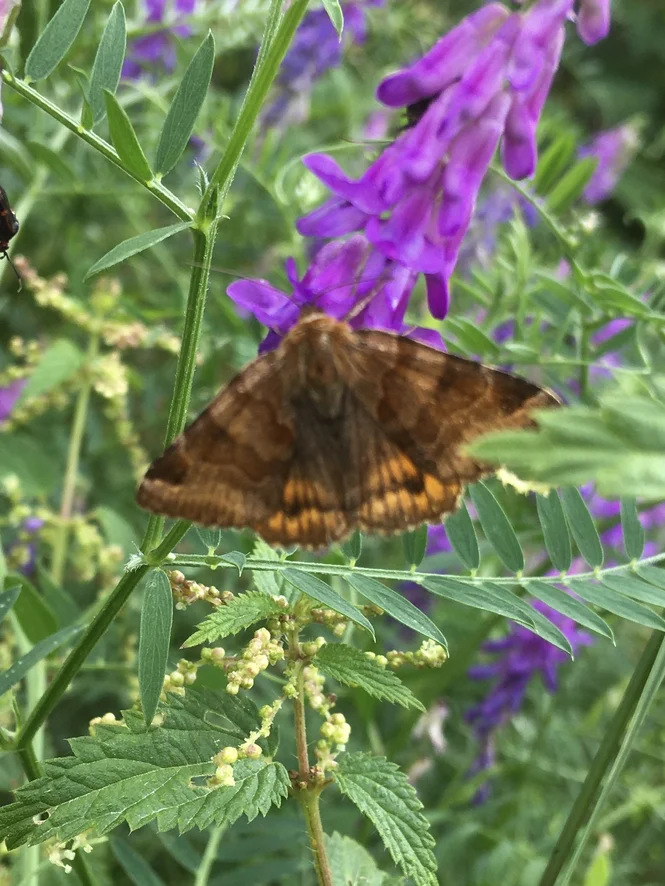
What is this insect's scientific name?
Euclidia glyphica
